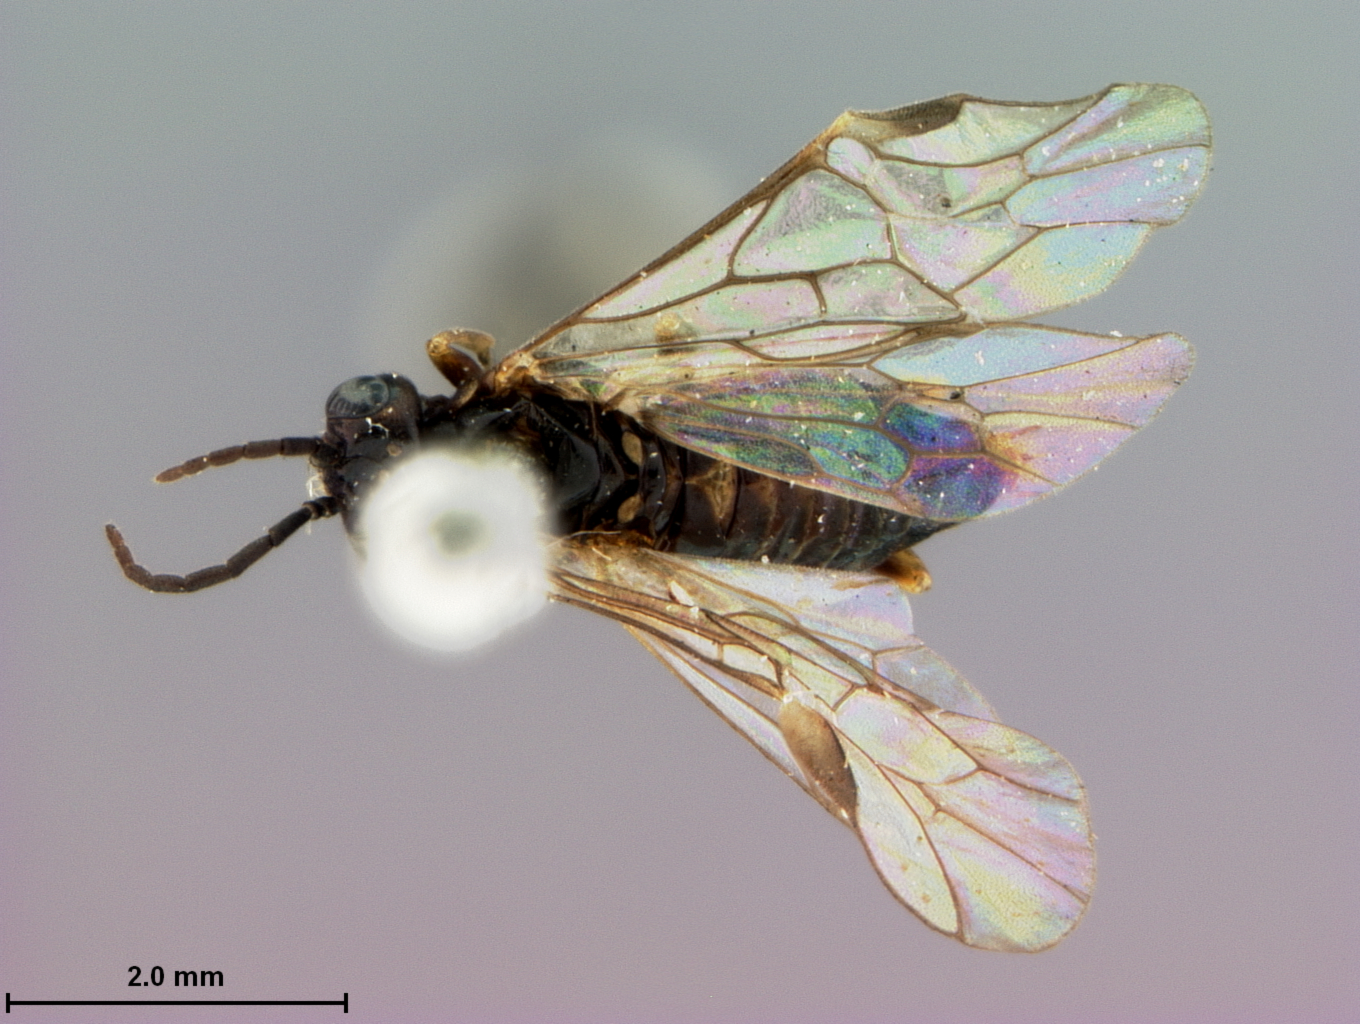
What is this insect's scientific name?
Cryptocampus maurus
